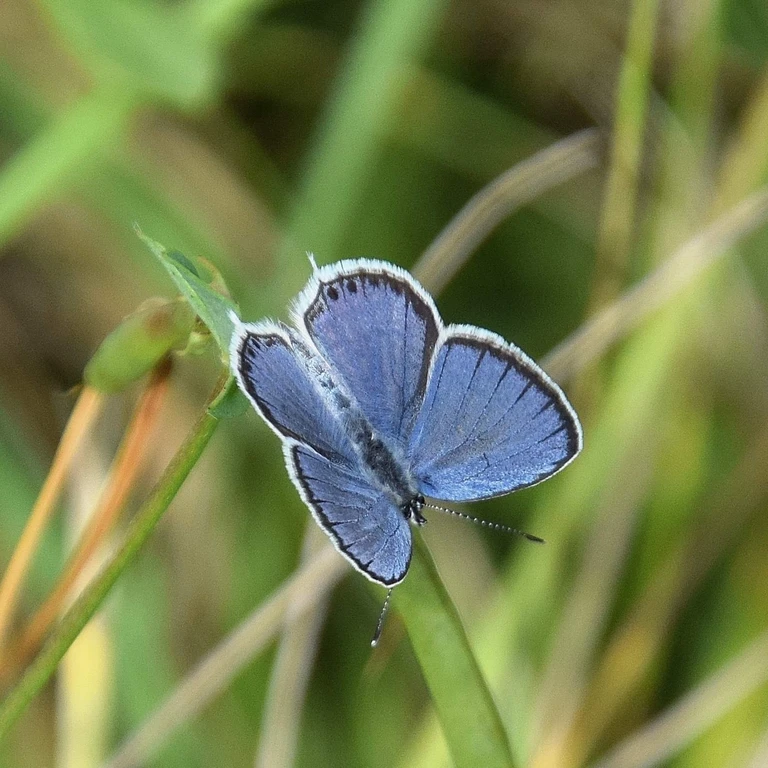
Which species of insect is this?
Cupido argiades (also Elkalyce argiades)
